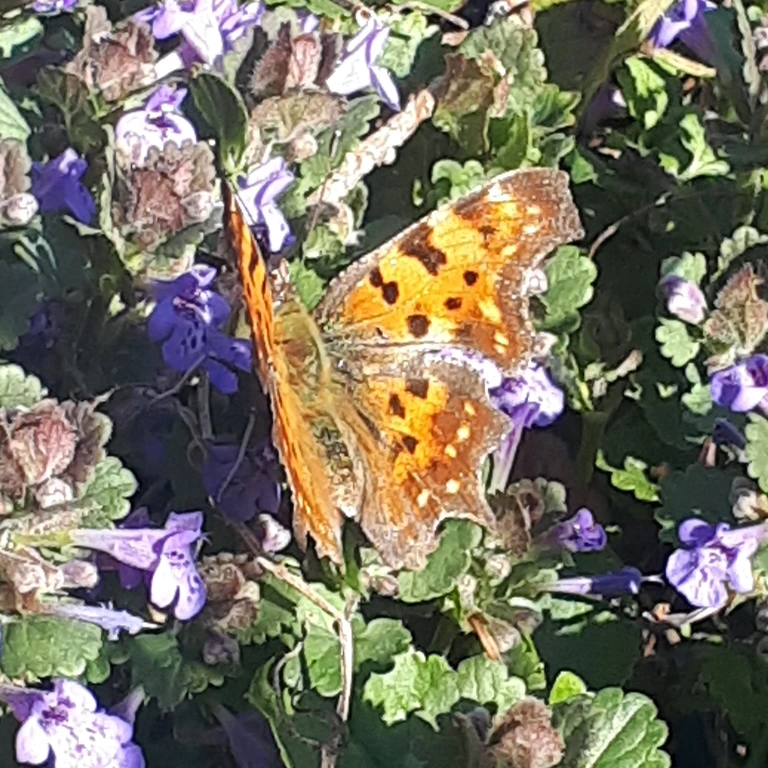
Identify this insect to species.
Polygonia c-album
